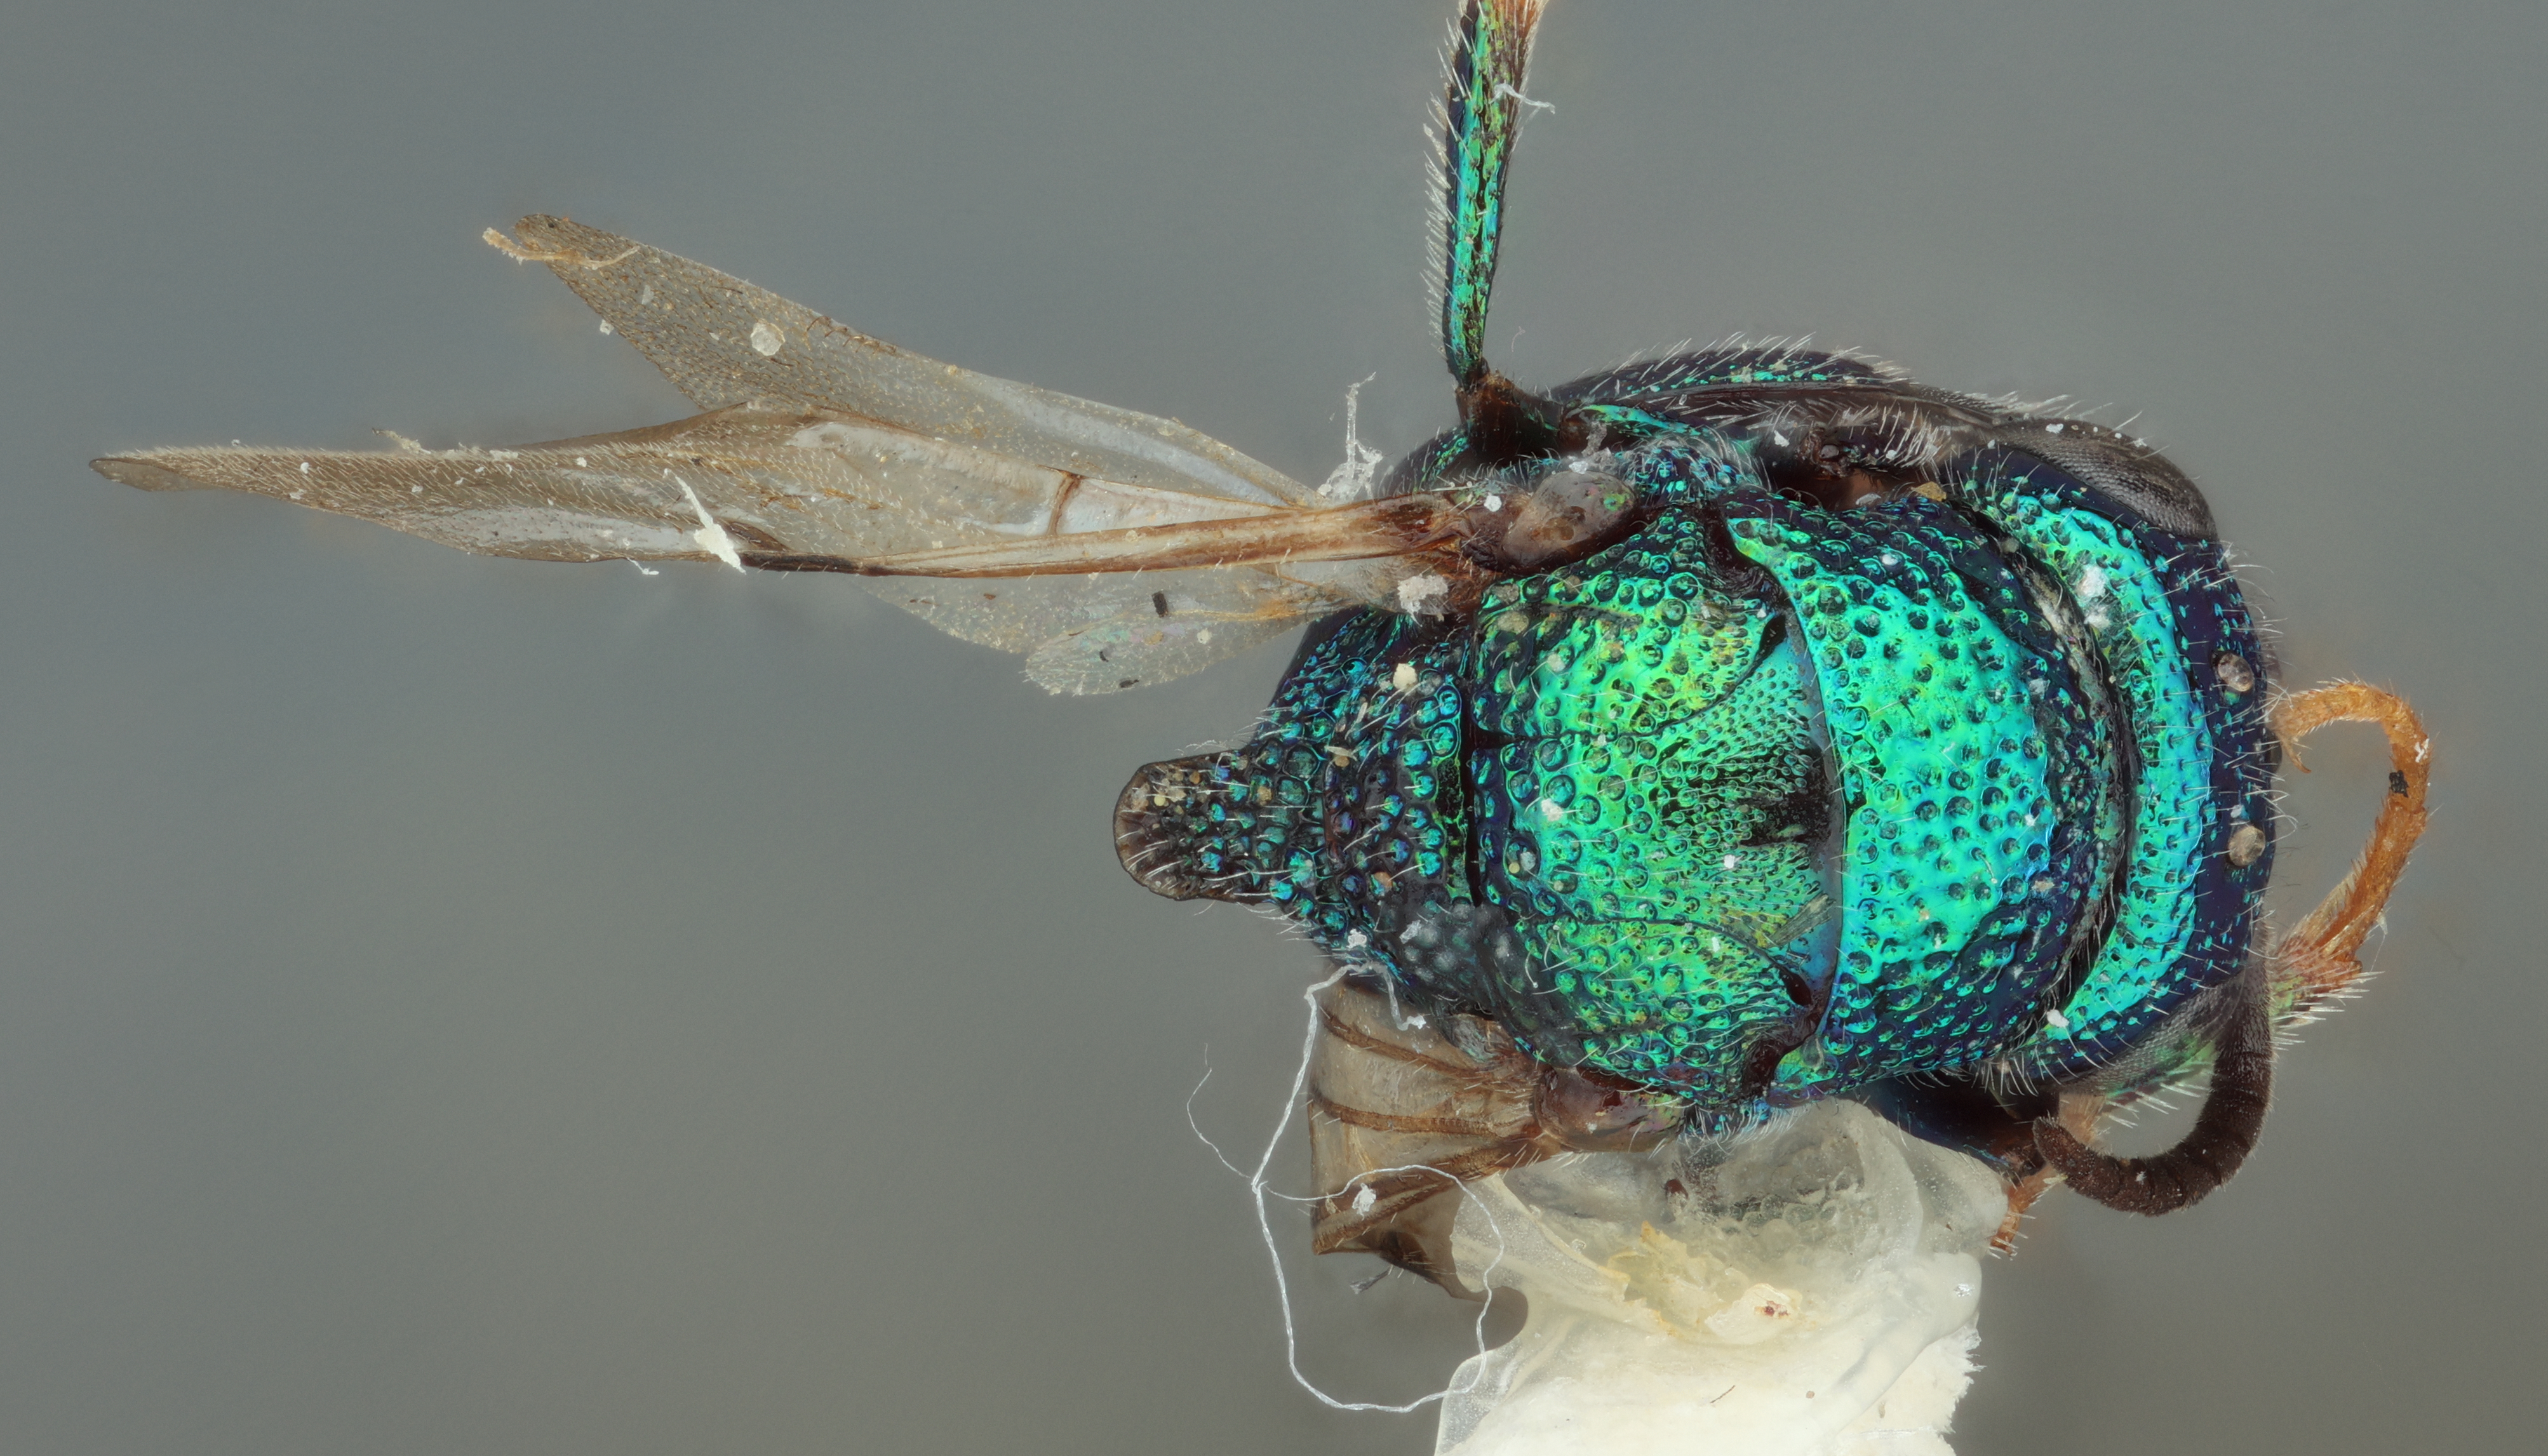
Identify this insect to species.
Elampus senegalensis
